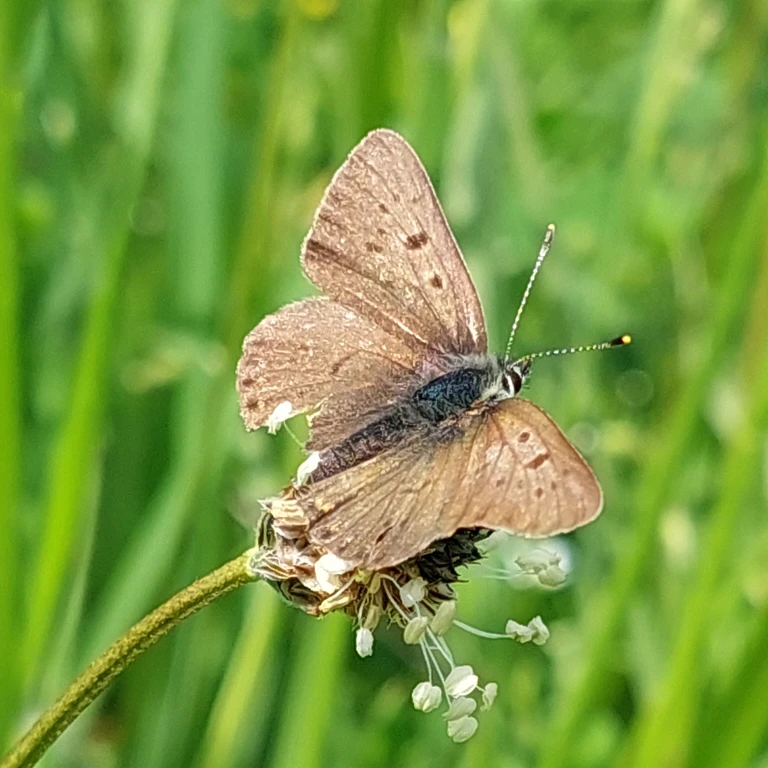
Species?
Lycaena tityrus (also Loweia tityrus)
